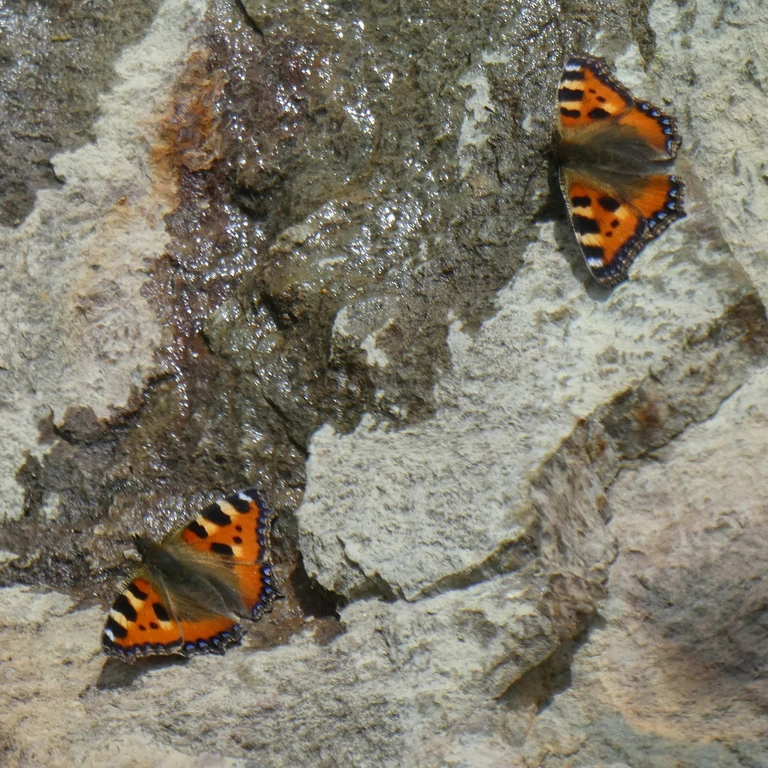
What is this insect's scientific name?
Aglais urticae
